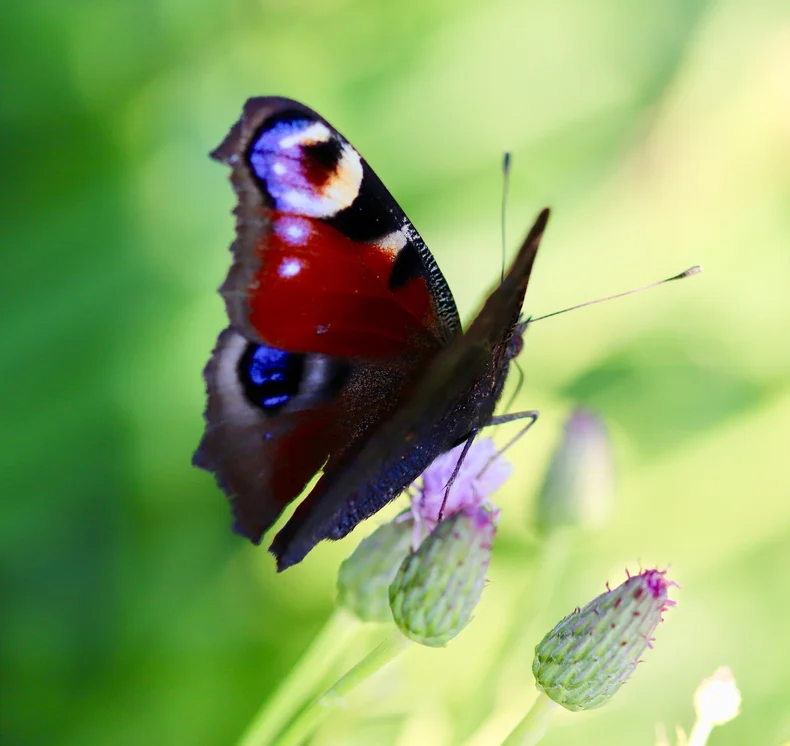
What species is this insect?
Aglais io
